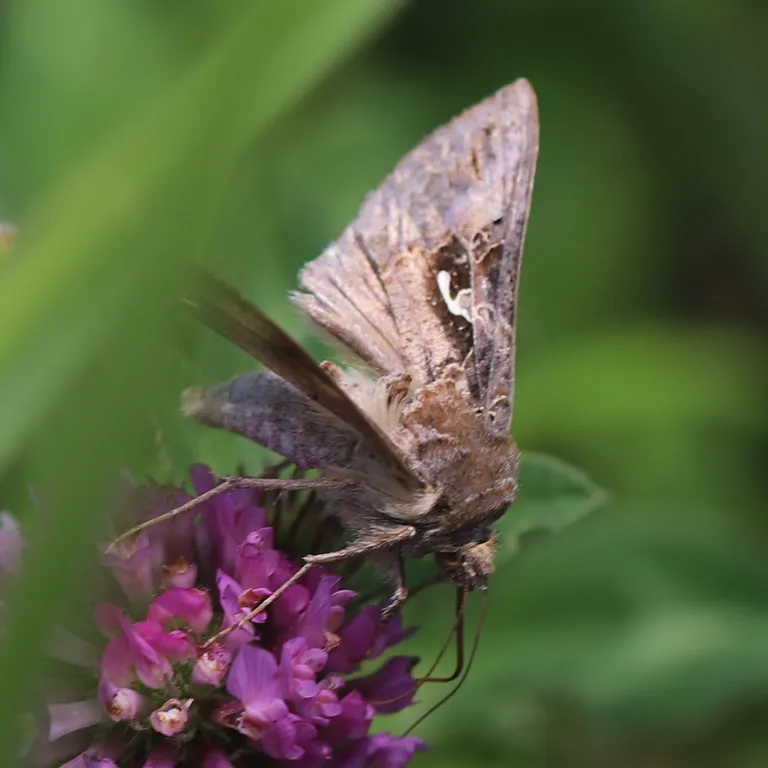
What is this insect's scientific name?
Autographa gamma
